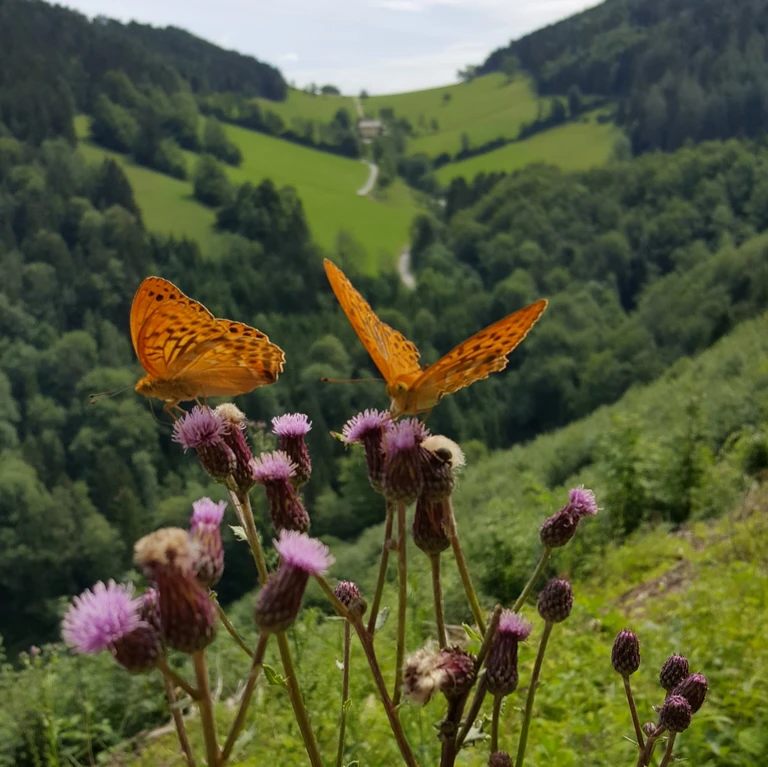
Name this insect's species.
Argynnis paphia
